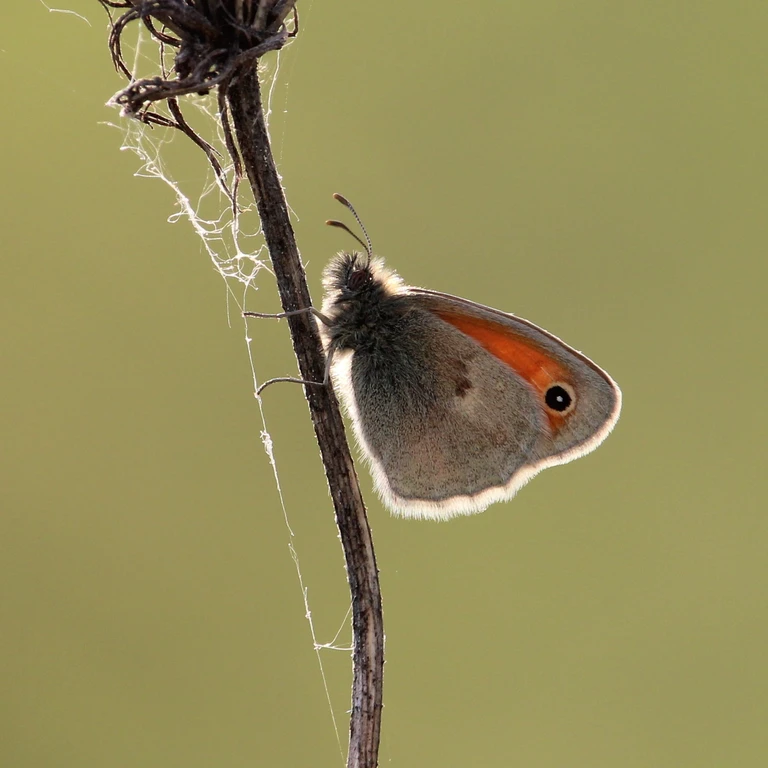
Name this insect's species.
Coenonympha pamphilus
